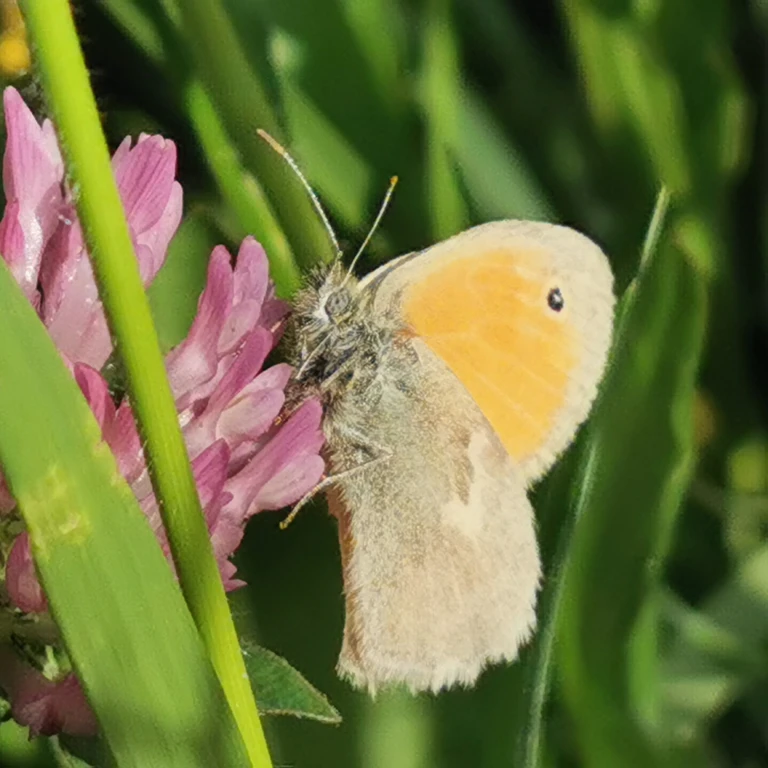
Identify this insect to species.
Coenonympha pamphilus
